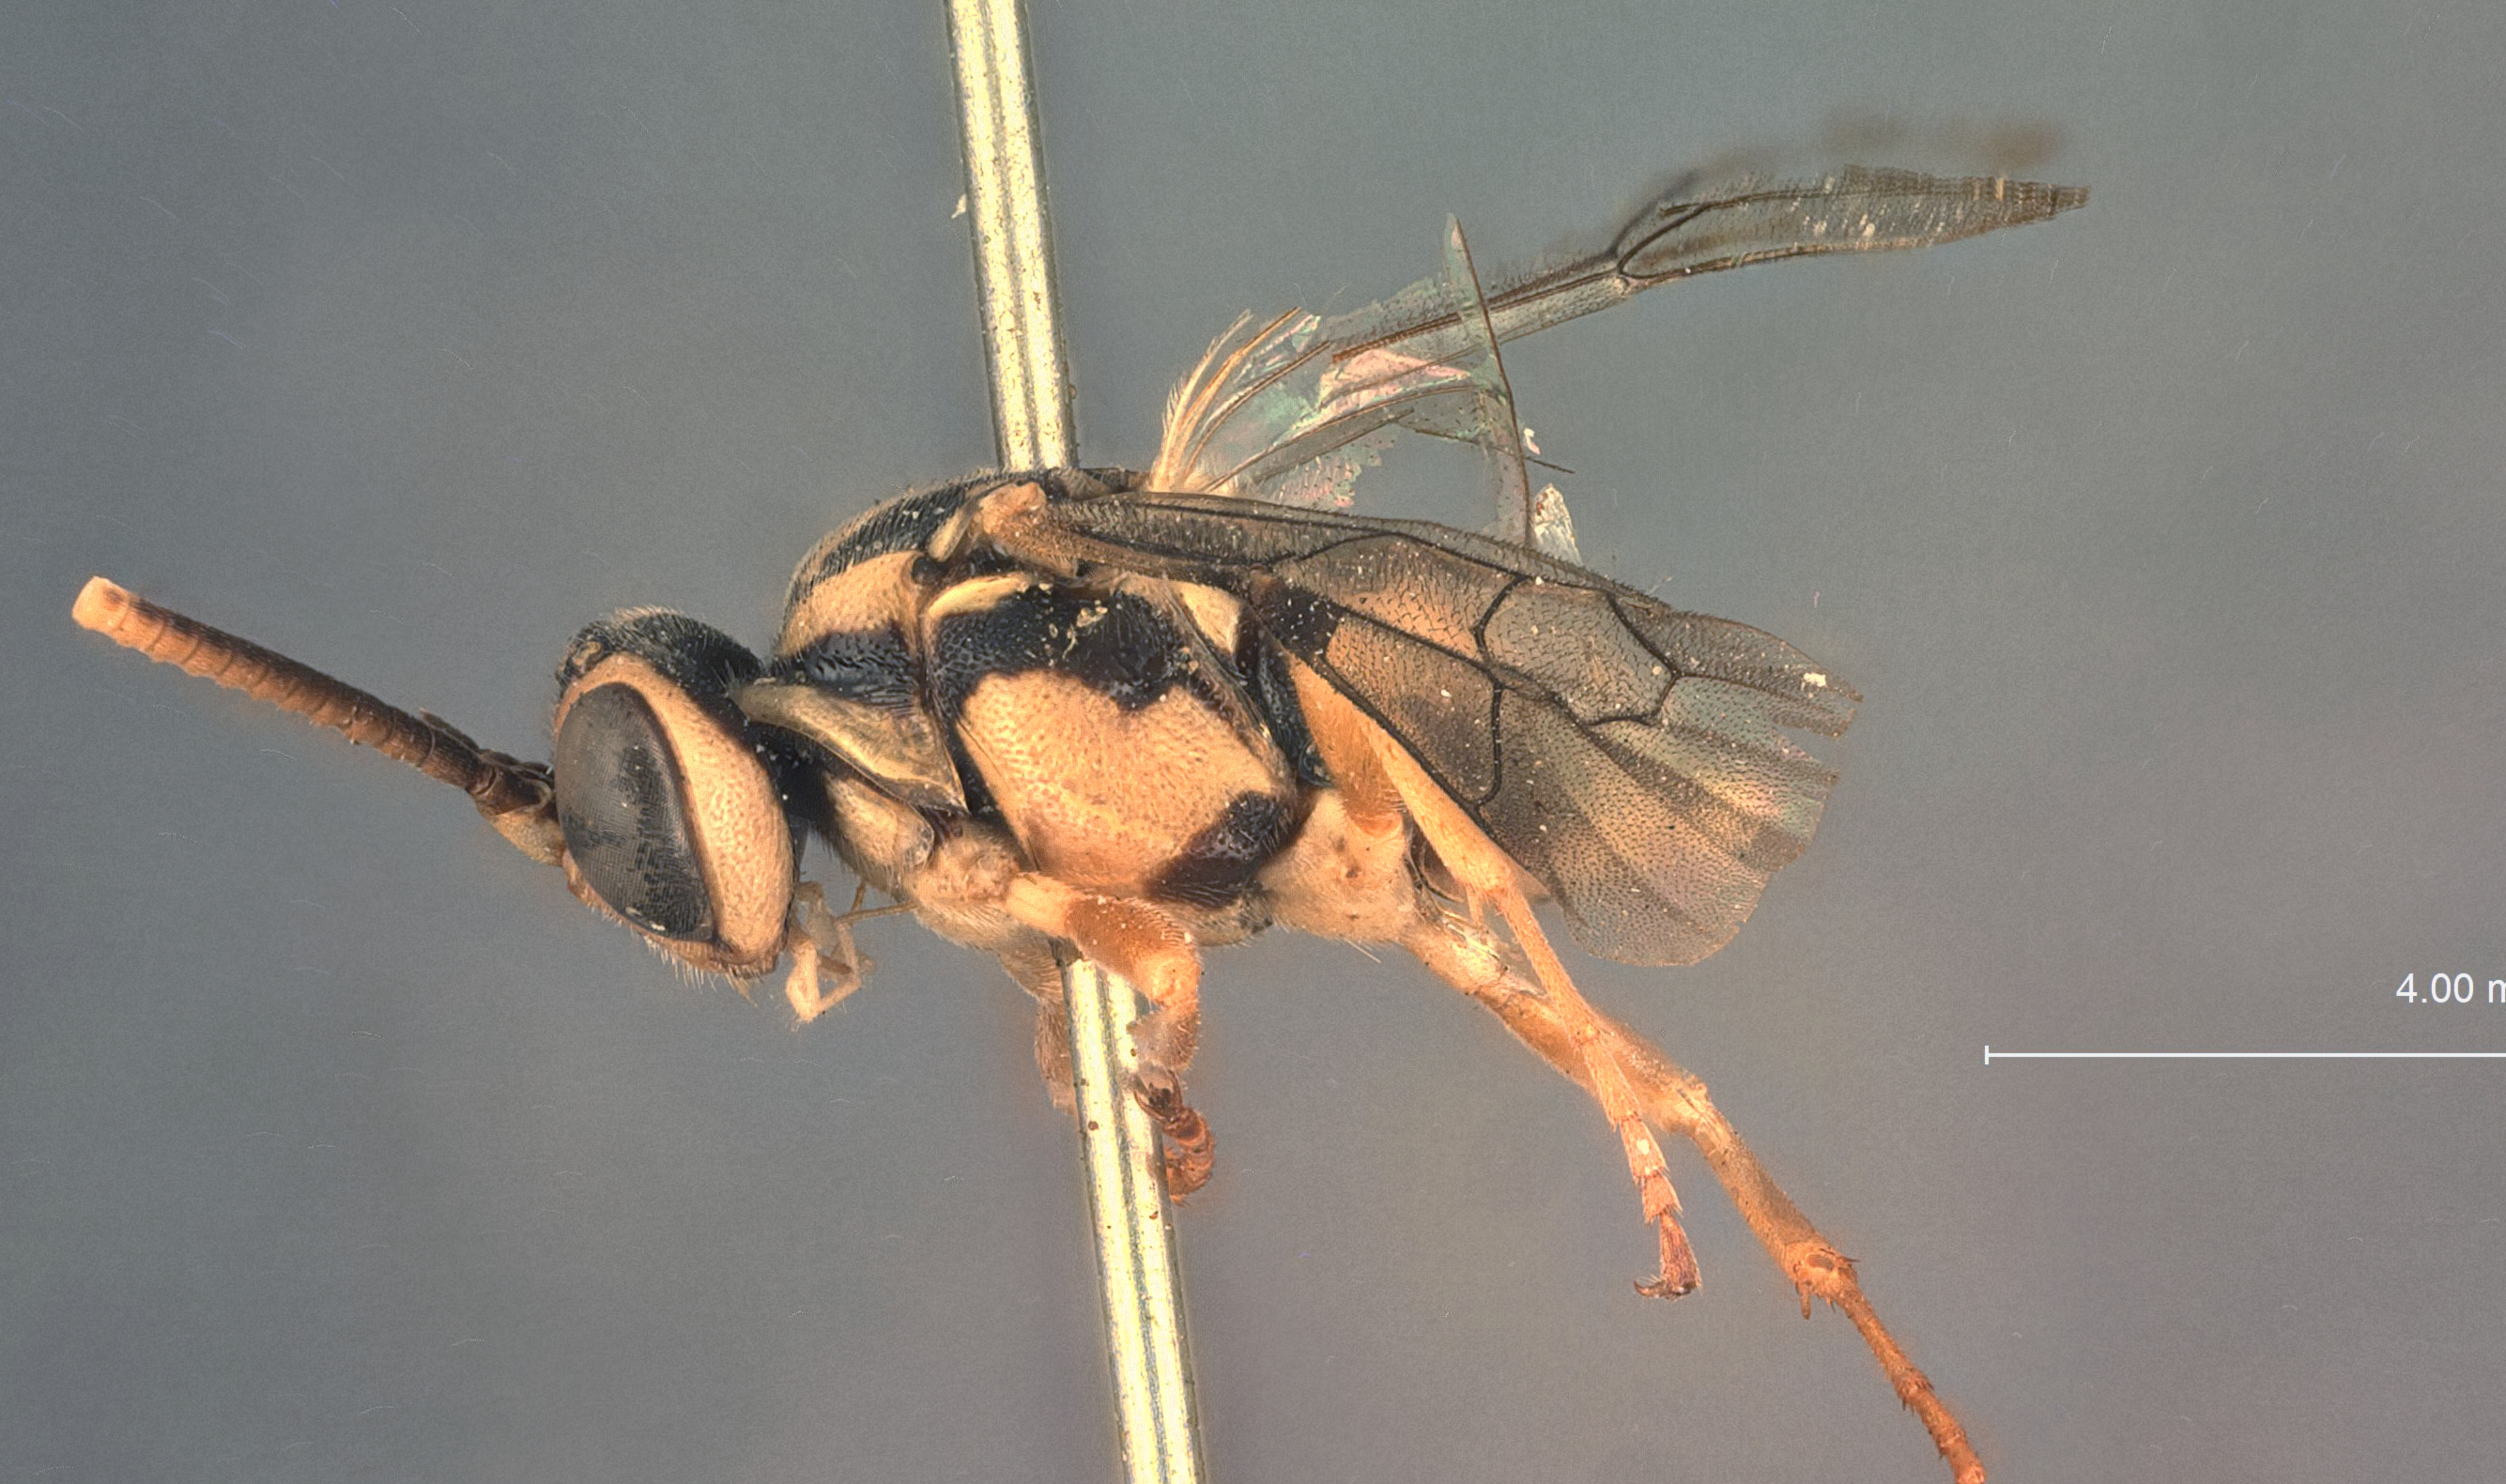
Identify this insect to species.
Ichneumon xanthogrammus
